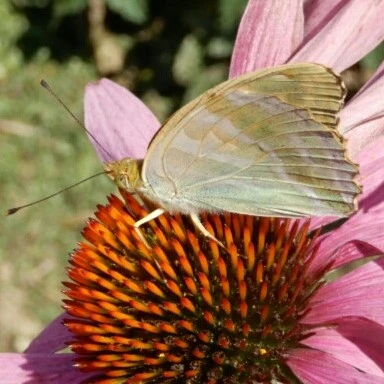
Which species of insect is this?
Argynnis paphia
